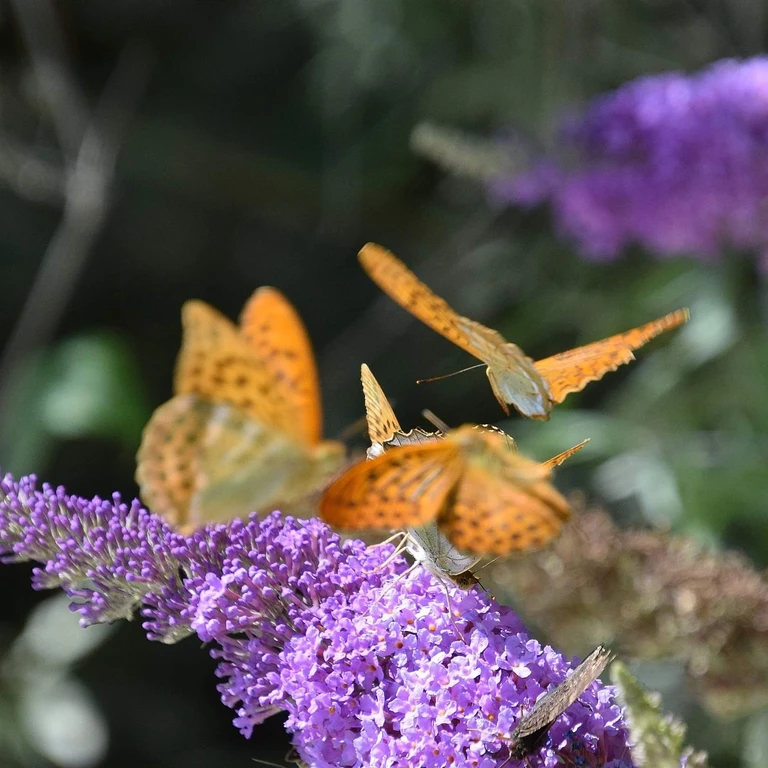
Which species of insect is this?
Argynnis paphia
